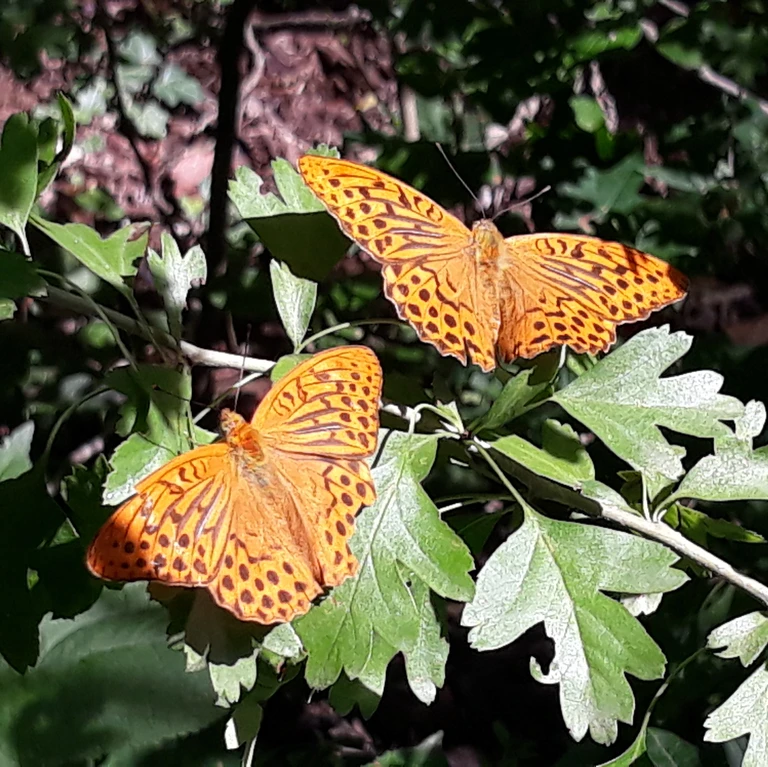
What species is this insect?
Argynnis paphia
